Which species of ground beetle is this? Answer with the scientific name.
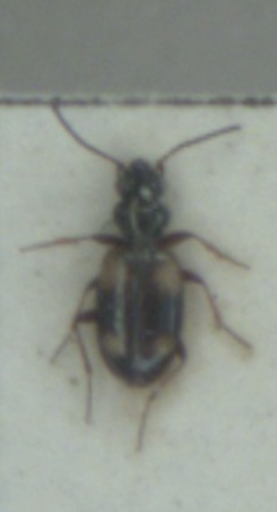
Bembidion quadrimaculatum
